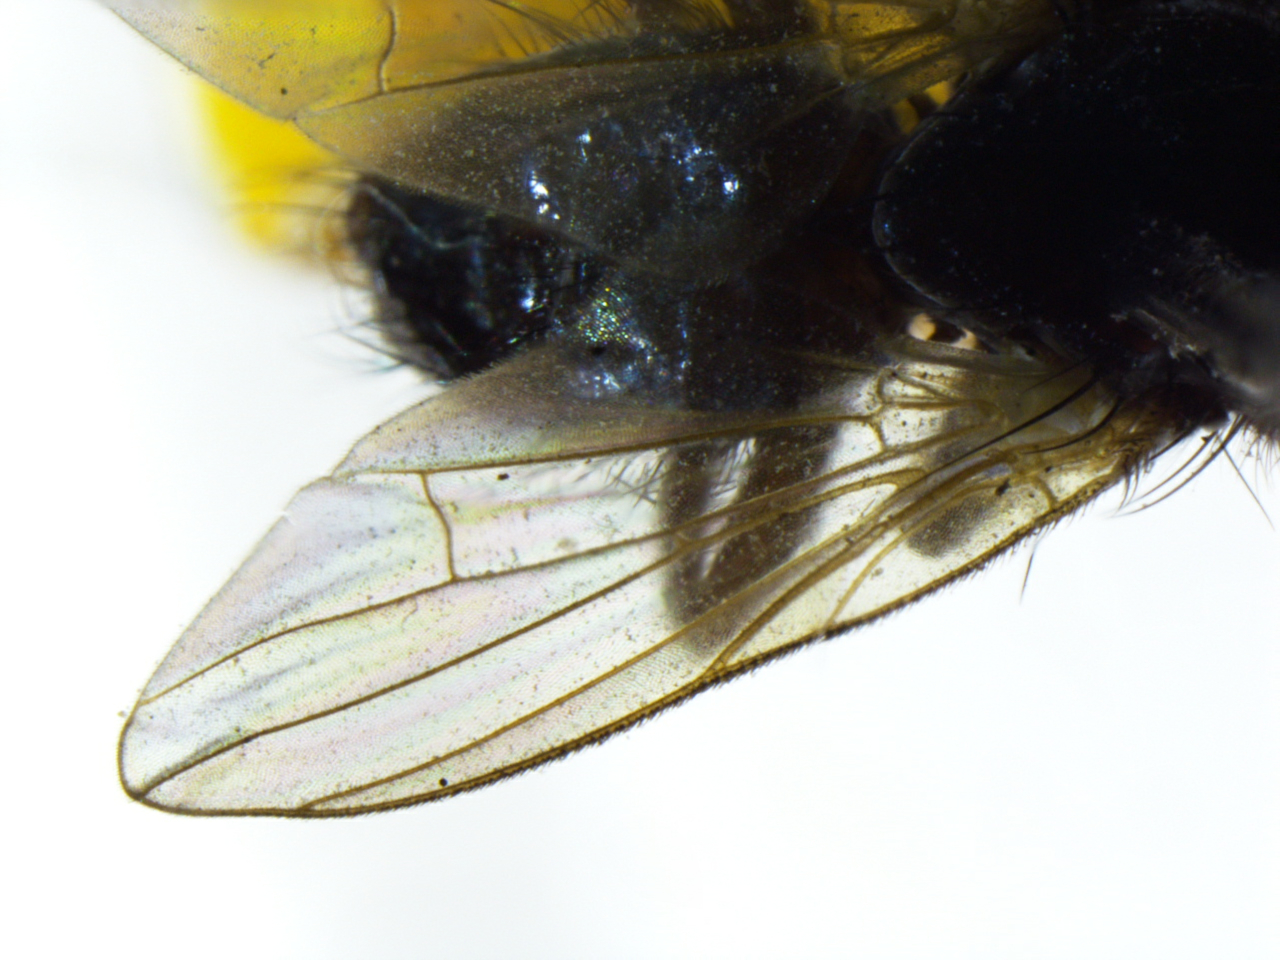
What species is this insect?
Hydrotaea nidicola
